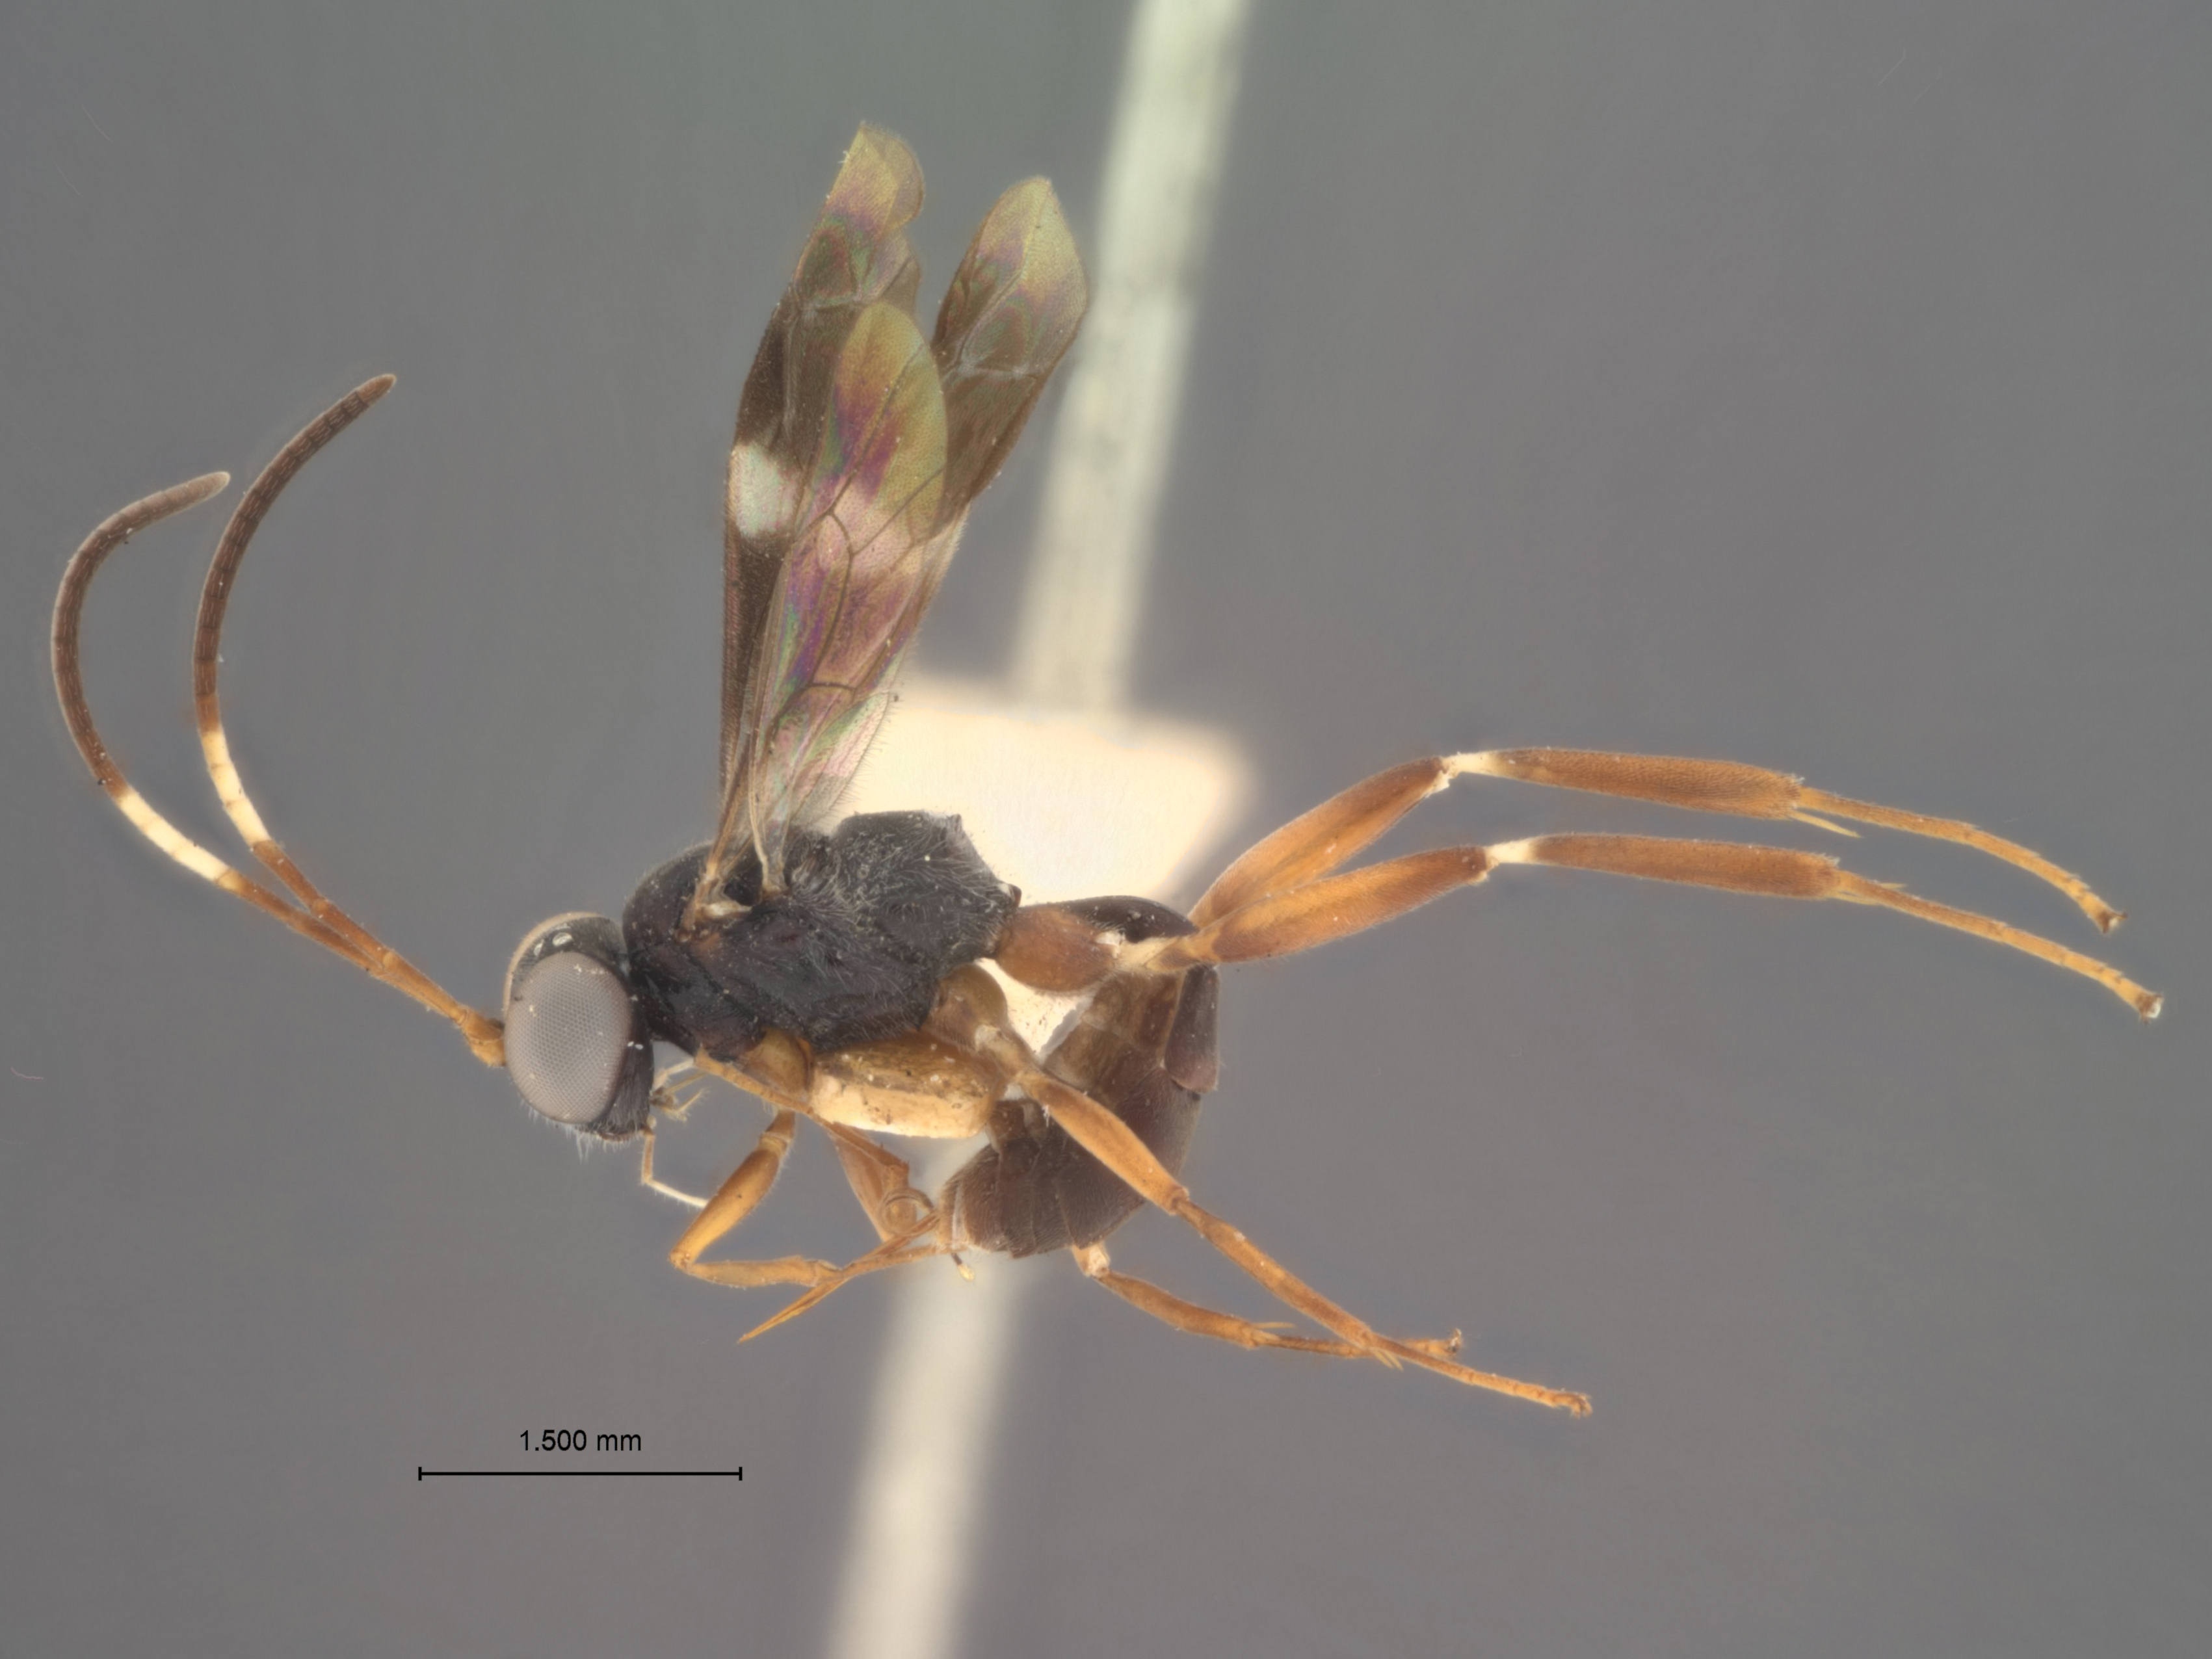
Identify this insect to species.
Otacustes alboannulus
